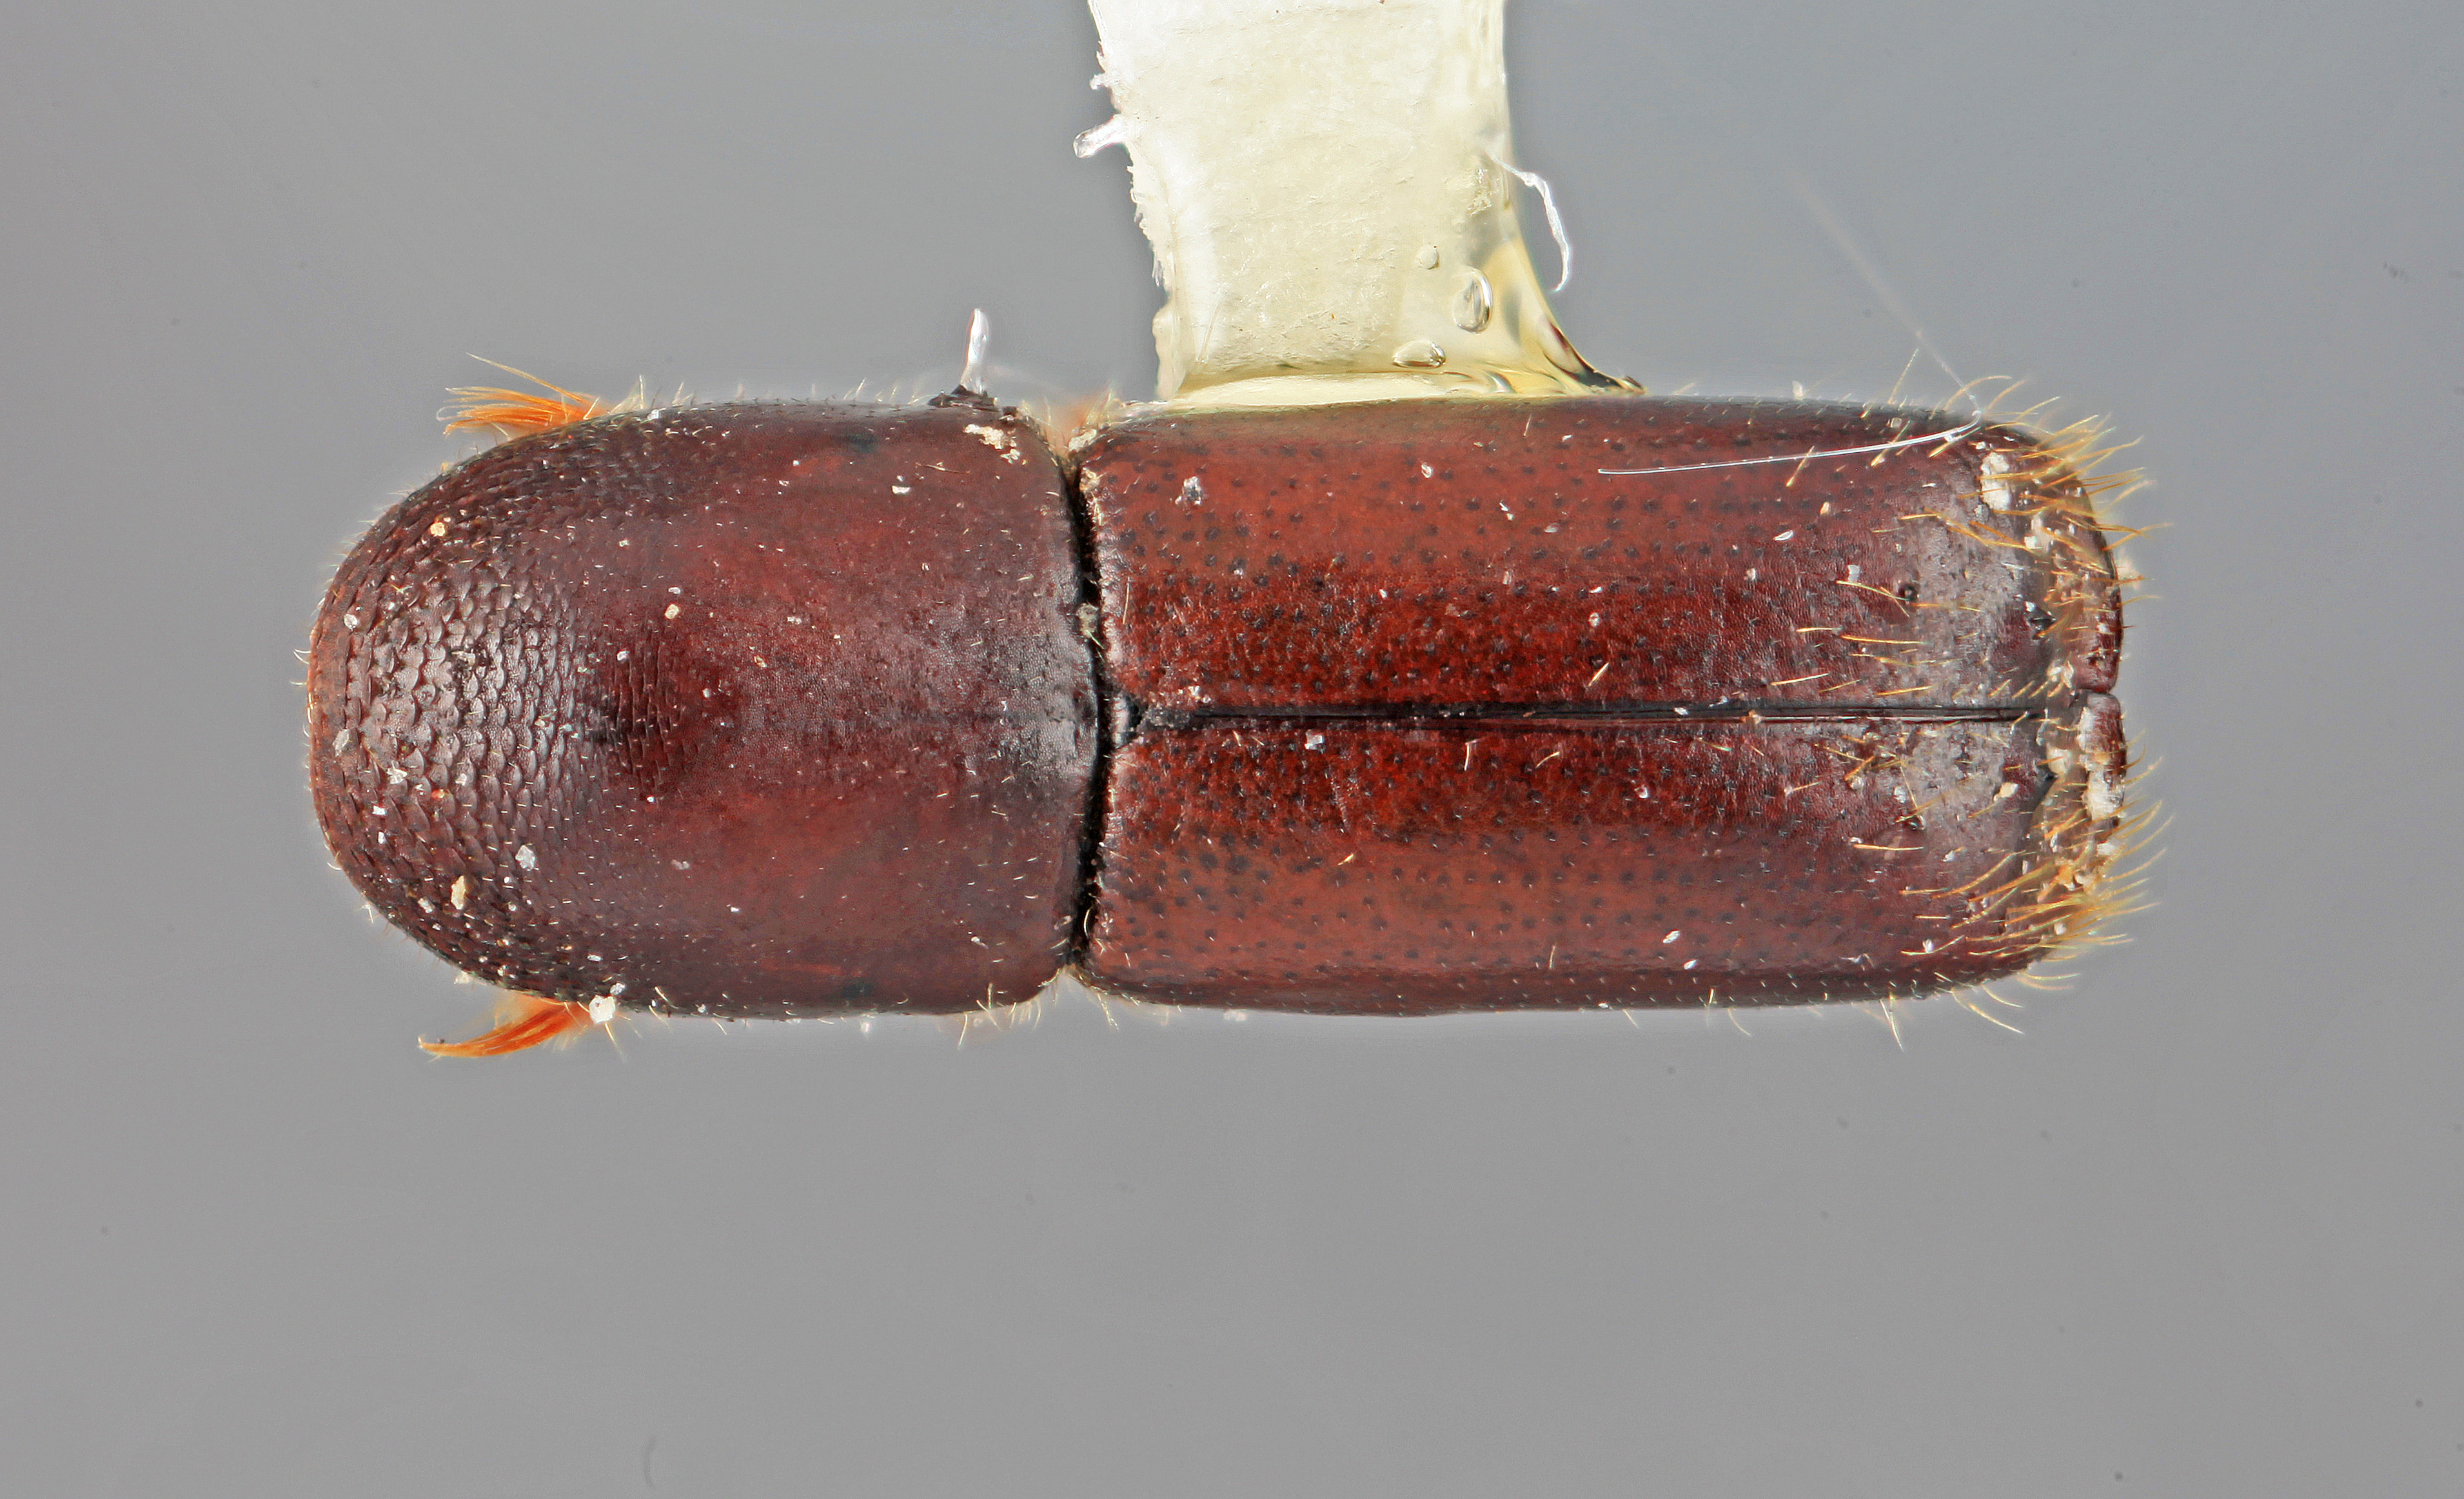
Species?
Monarthrum furnissi
